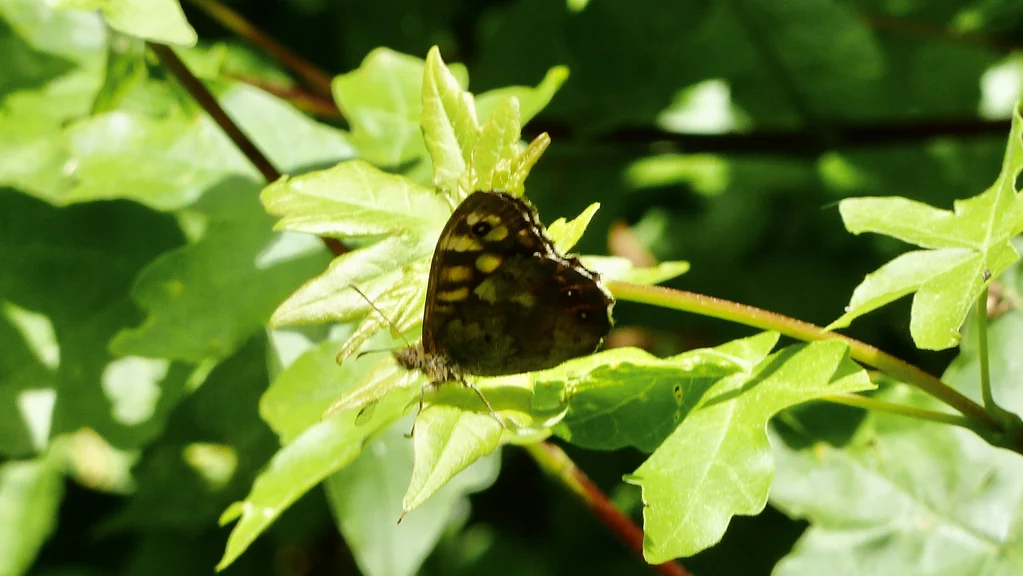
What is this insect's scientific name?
Pararge aegeria
